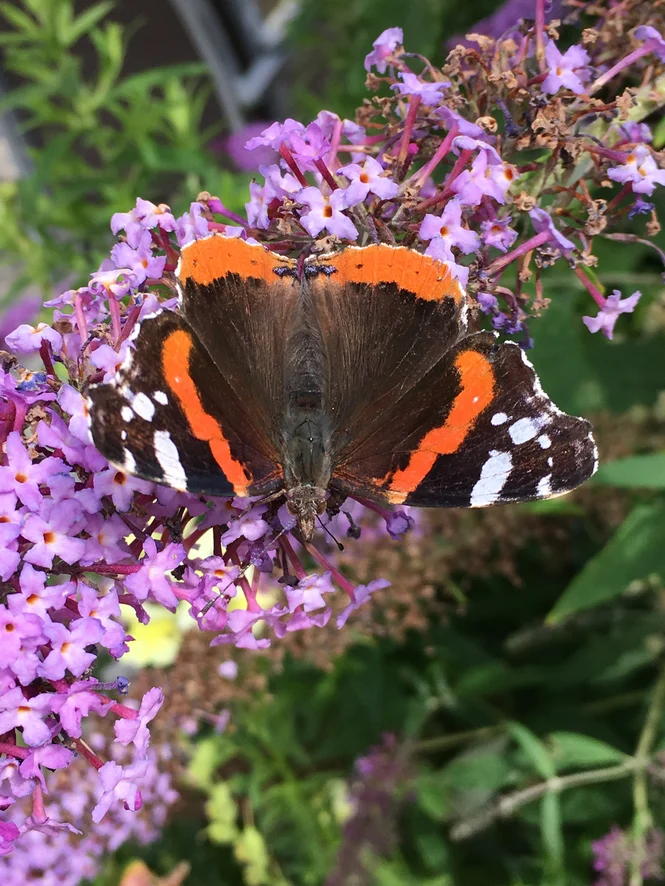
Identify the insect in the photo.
Vanessa atalanta
